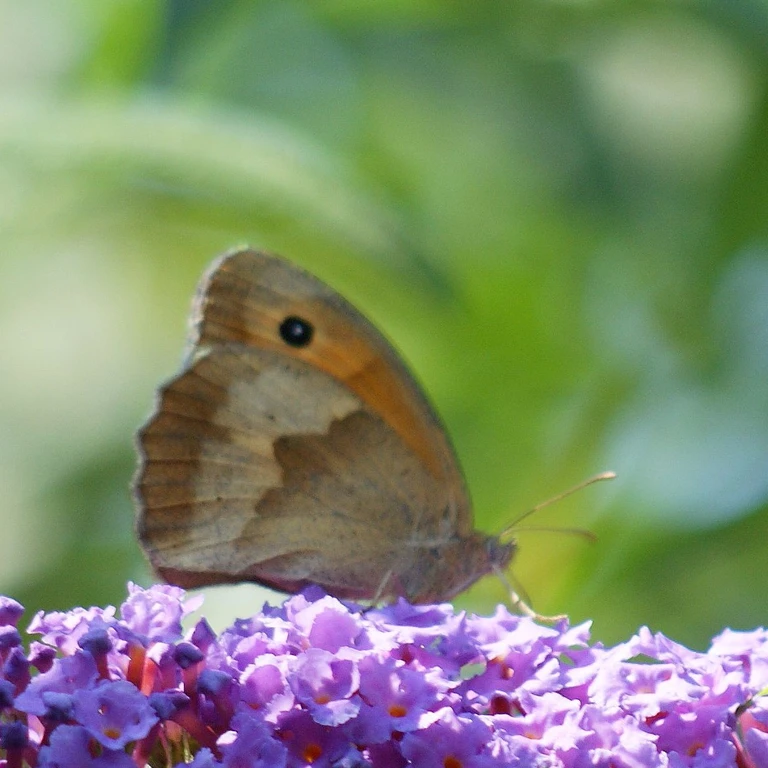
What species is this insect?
Maniola jurtina
